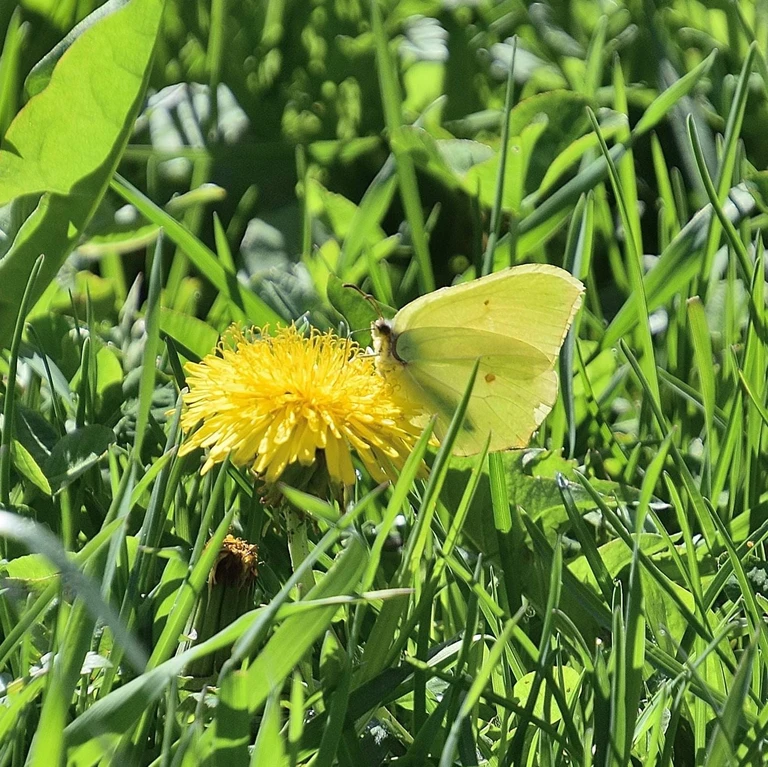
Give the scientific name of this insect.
Gonepteryx rhamni
